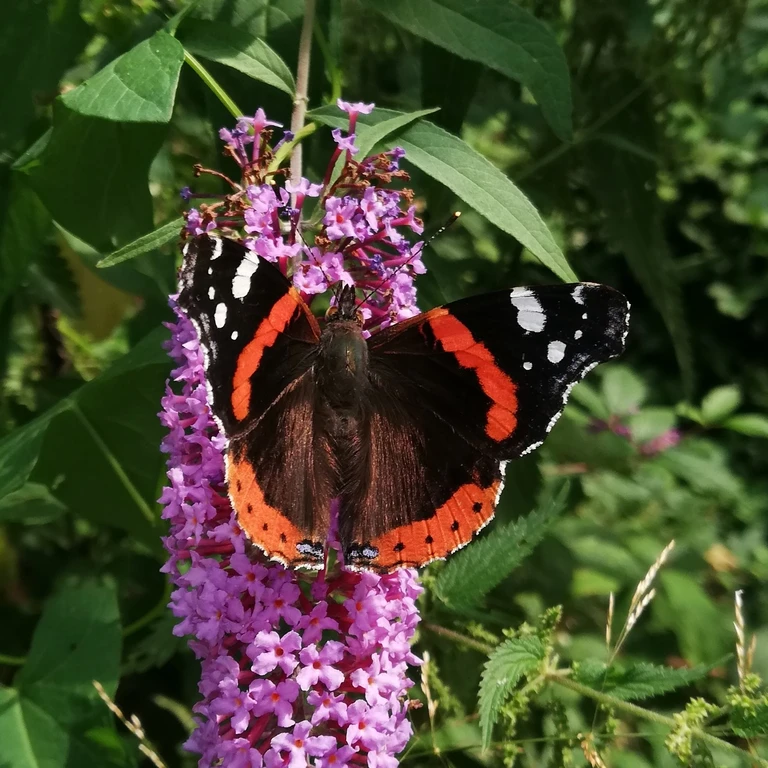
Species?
Vanessa atalanta
